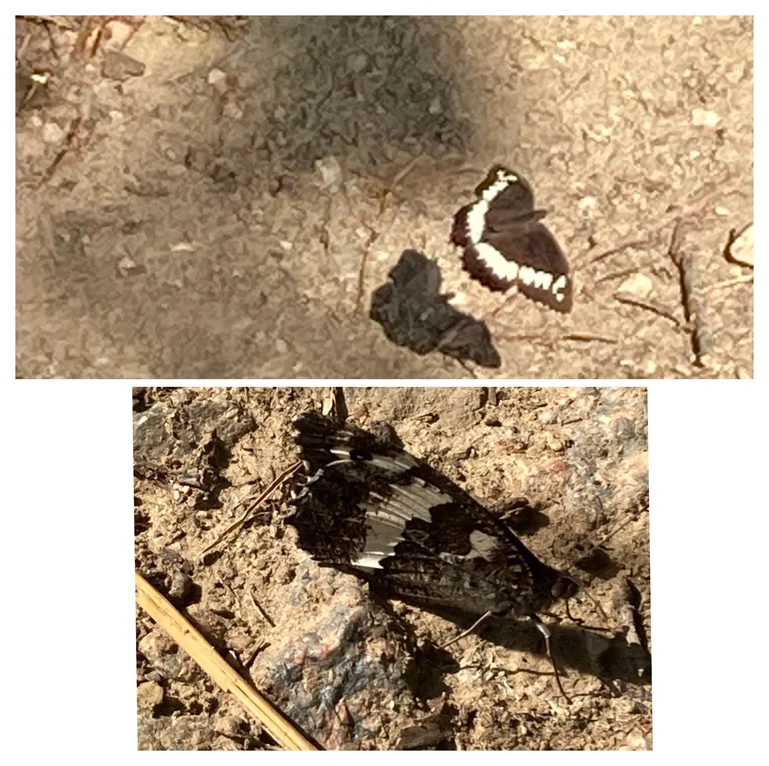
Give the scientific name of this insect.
Brintesia circe
